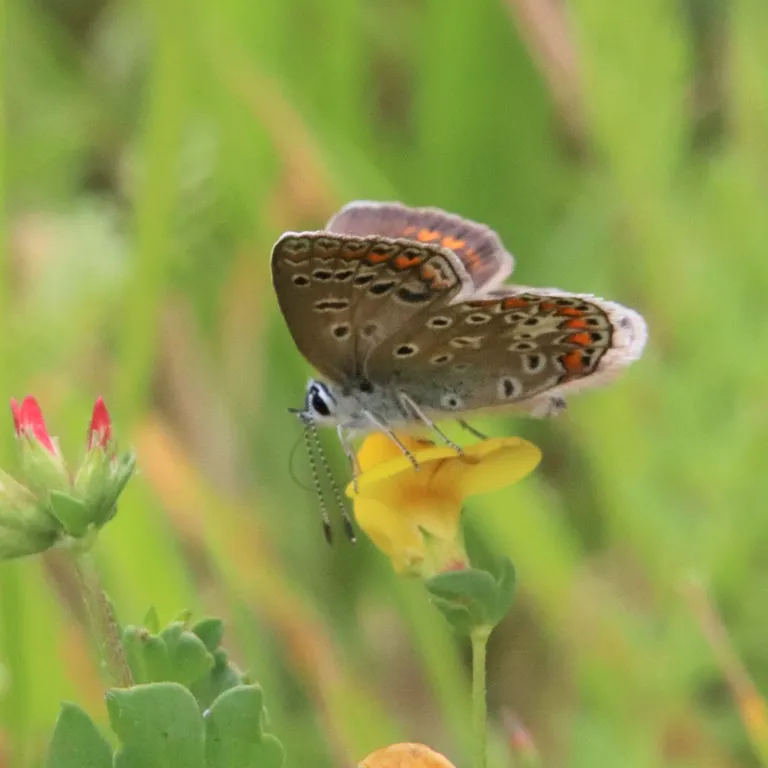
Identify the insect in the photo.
Polyommatus icarus
